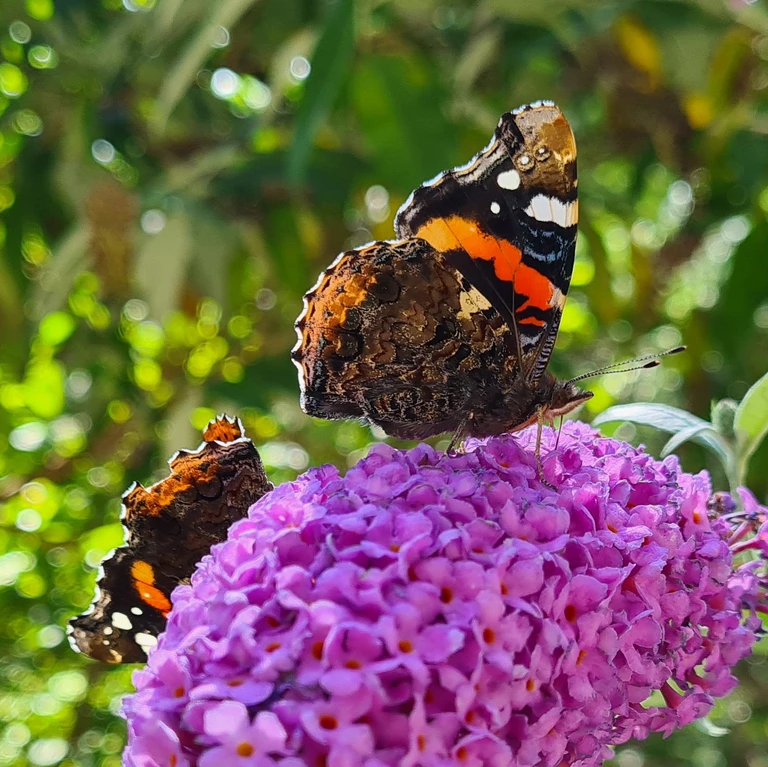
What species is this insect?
Vanessa atalanta
